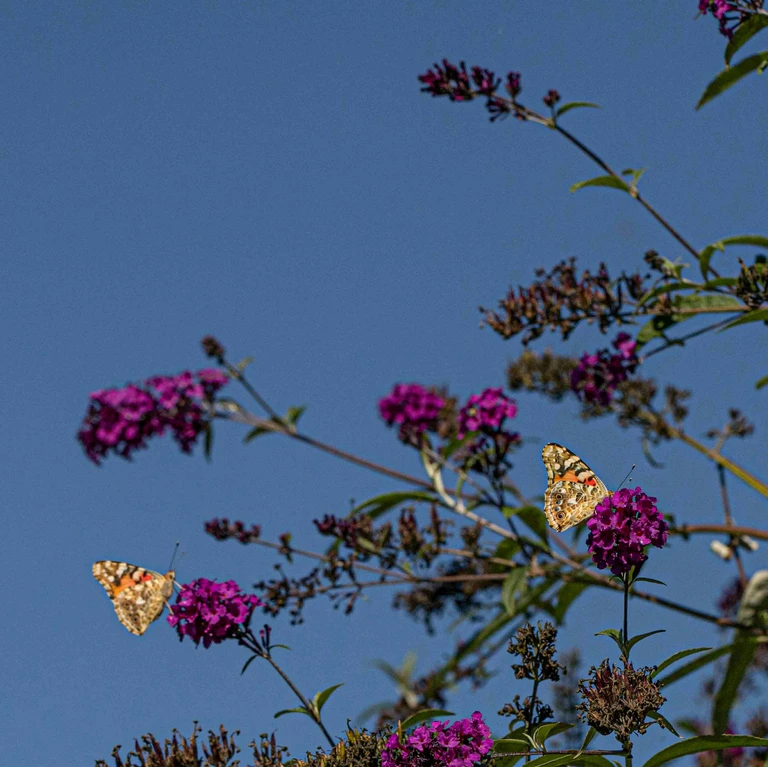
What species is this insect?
Vanessa cardui
